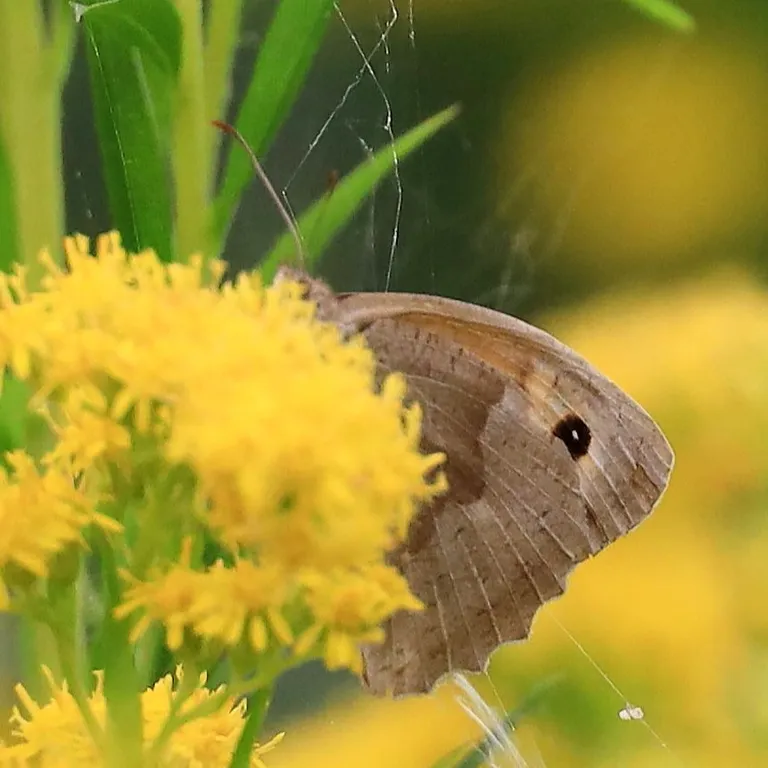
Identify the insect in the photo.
Maniola jurtina
